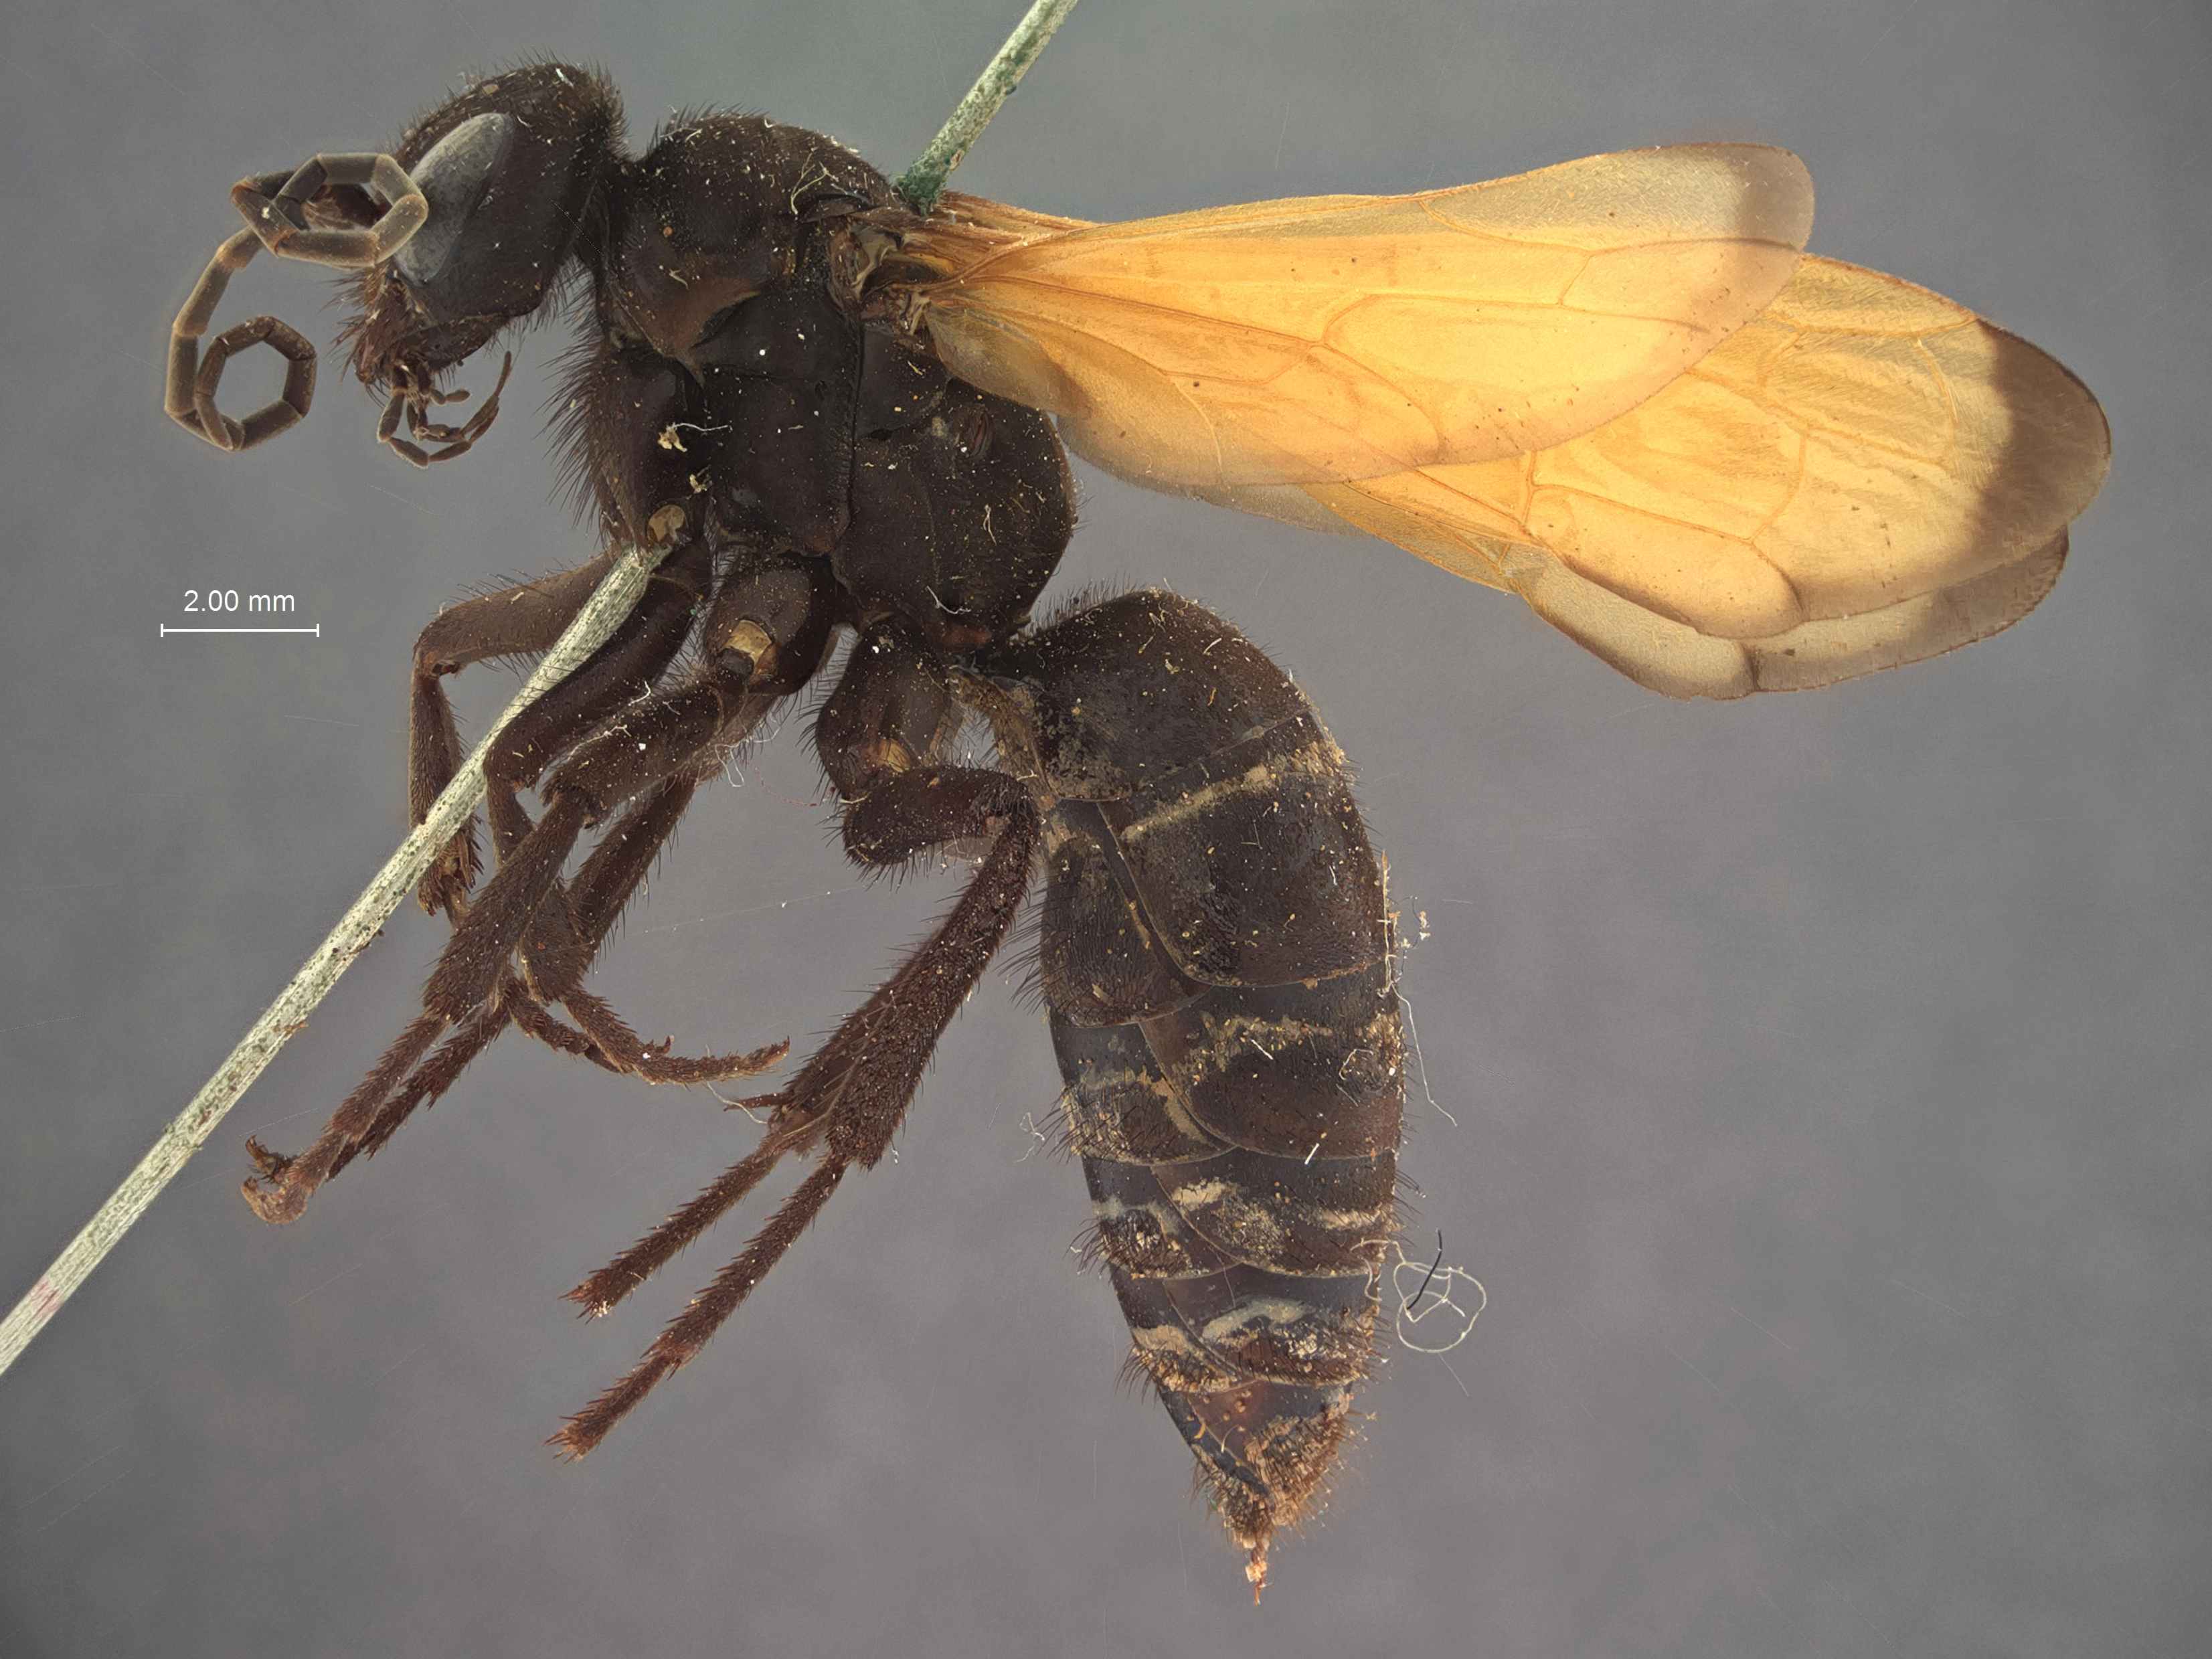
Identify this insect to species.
Priocnemis heiligbrodtii
